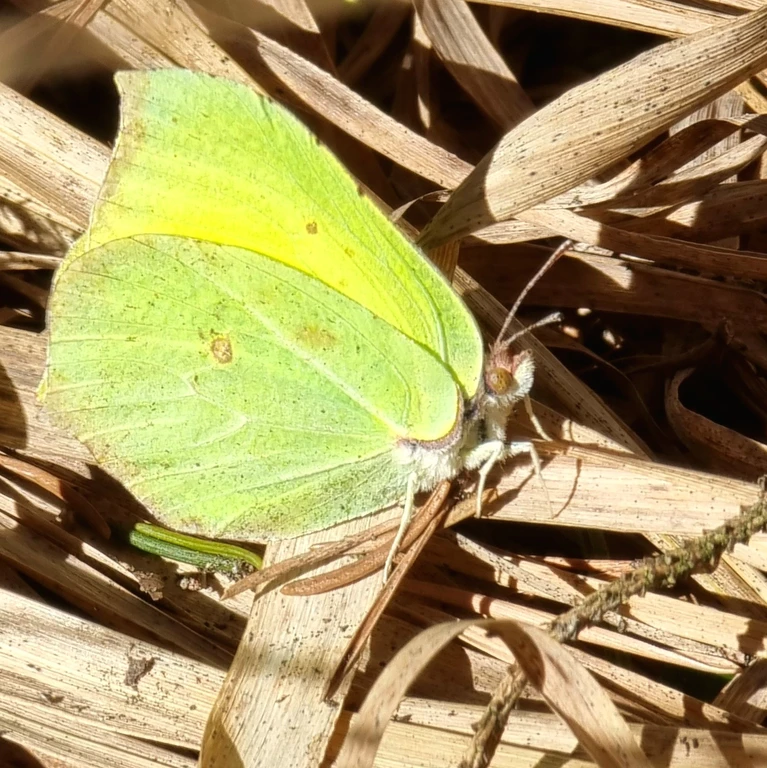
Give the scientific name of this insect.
Gonepteryx rhamni
